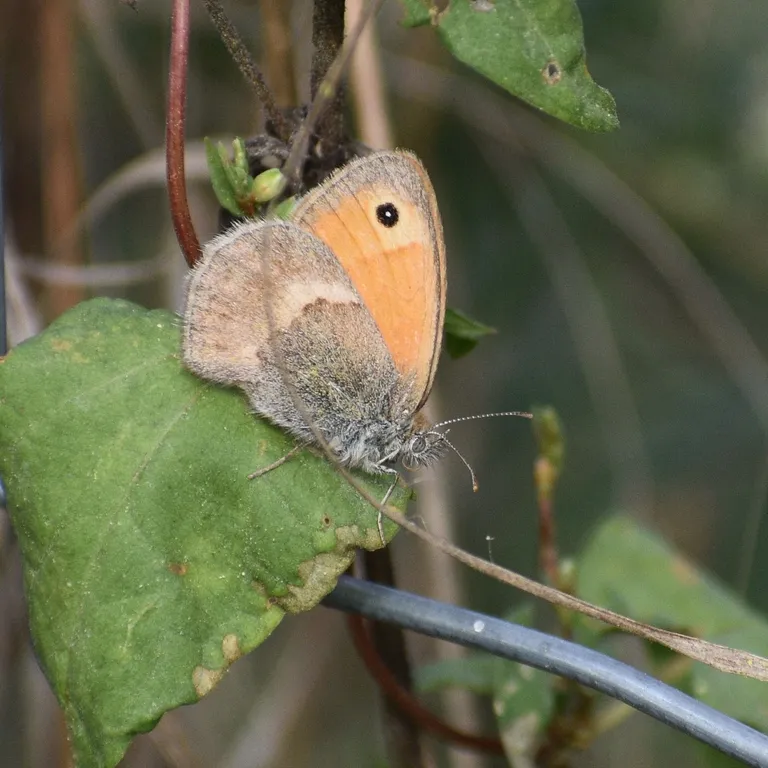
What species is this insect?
Coenonympha pamphilus
